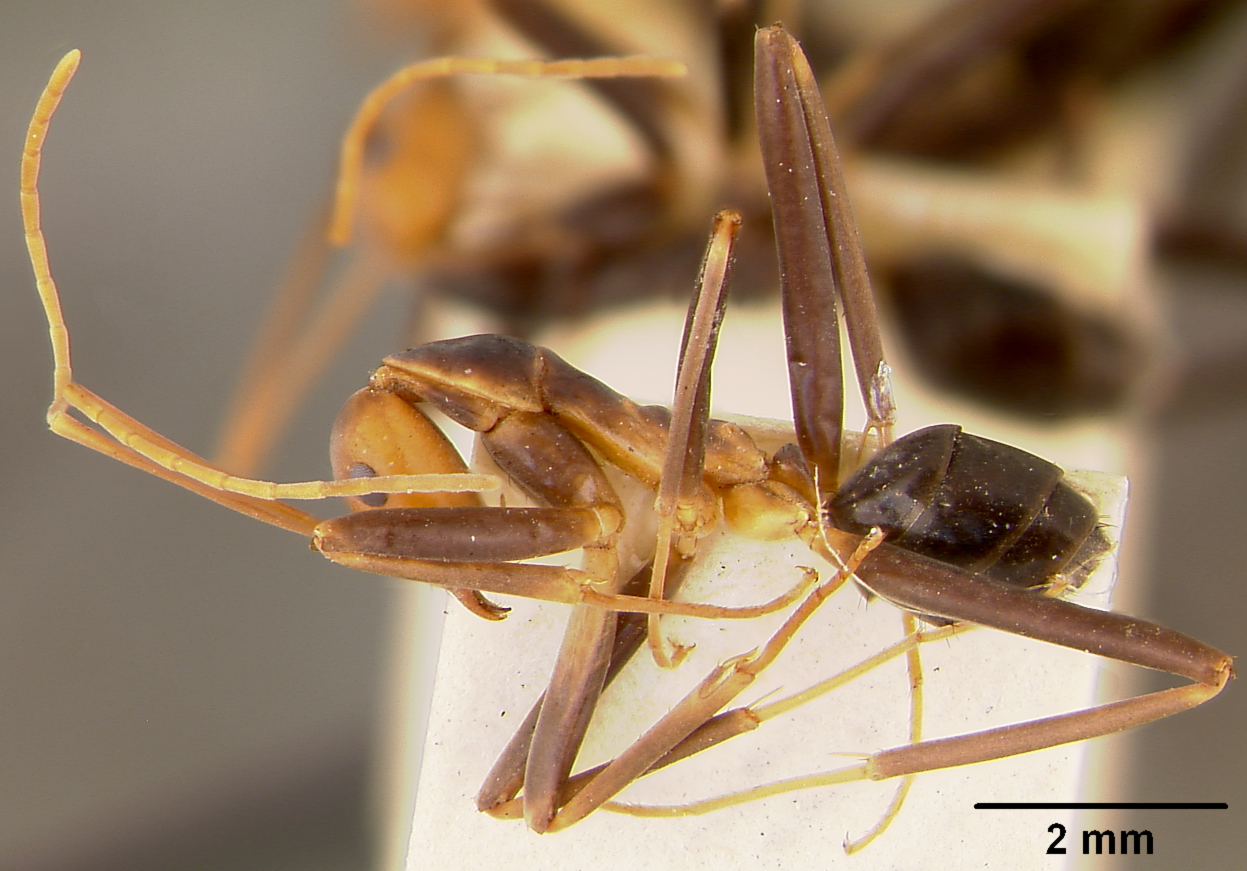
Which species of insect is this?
Leptomyrmex wiburdi
